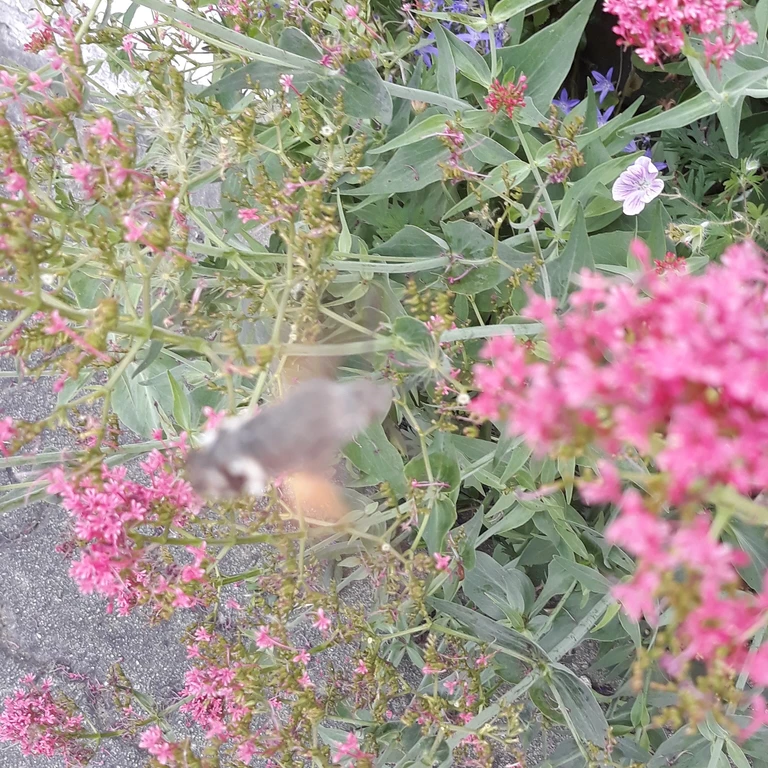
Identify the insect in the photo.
Macroglossum stellatarum
